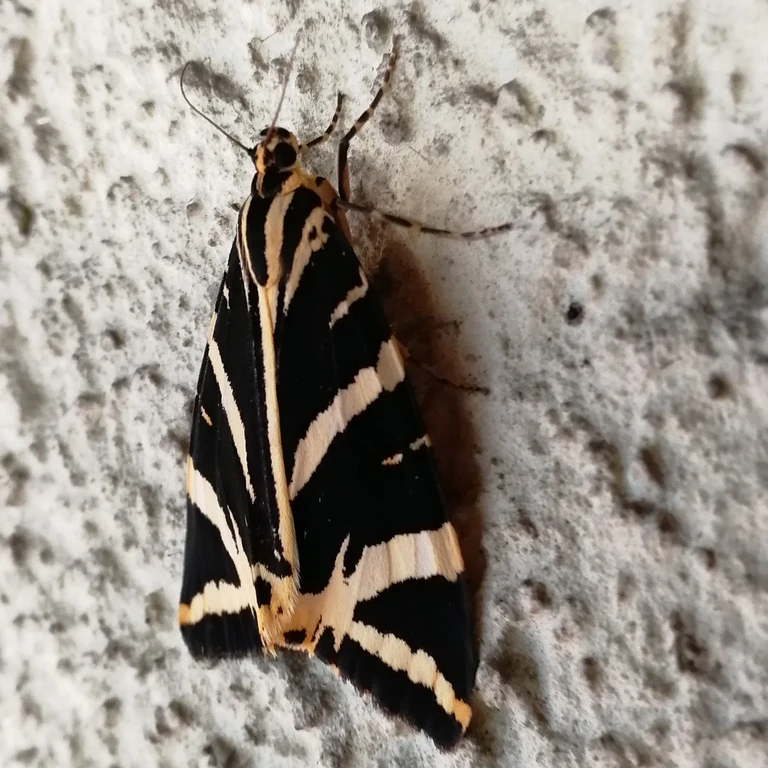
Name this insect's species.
Euplagia quadripunctaria
